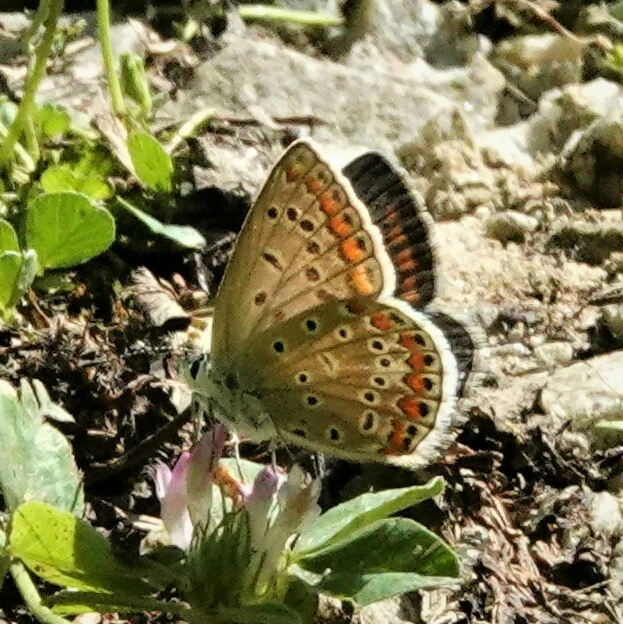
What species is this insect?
Polyommatus icarus
